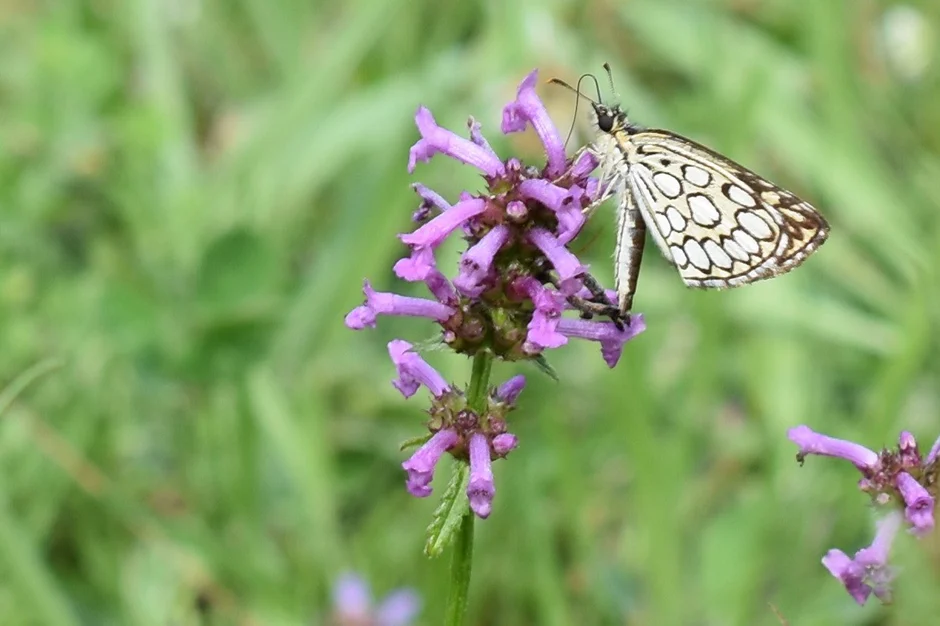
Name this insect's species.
Heteropterus morpheus
